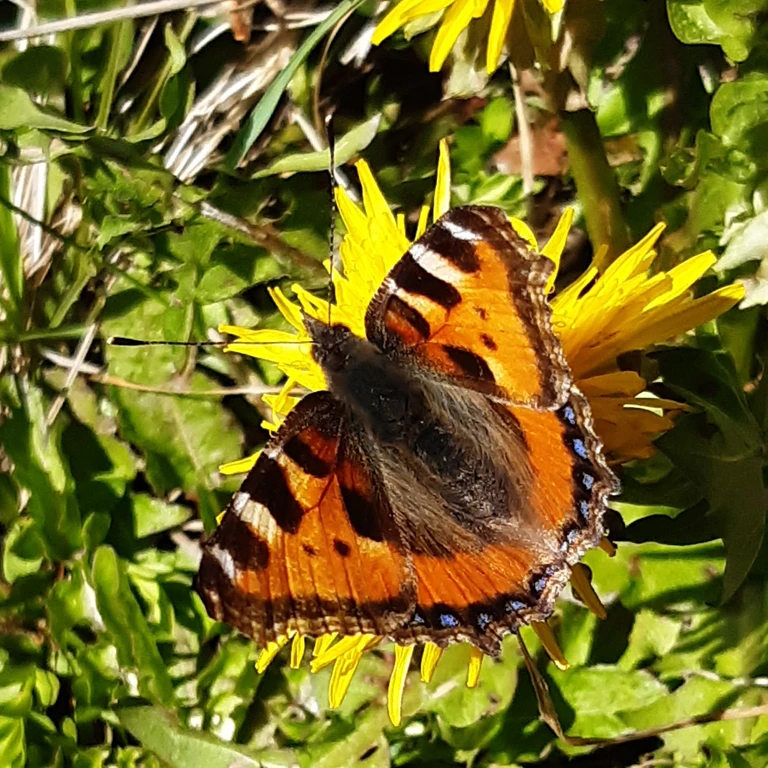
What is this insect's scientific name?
Aglais urticae
